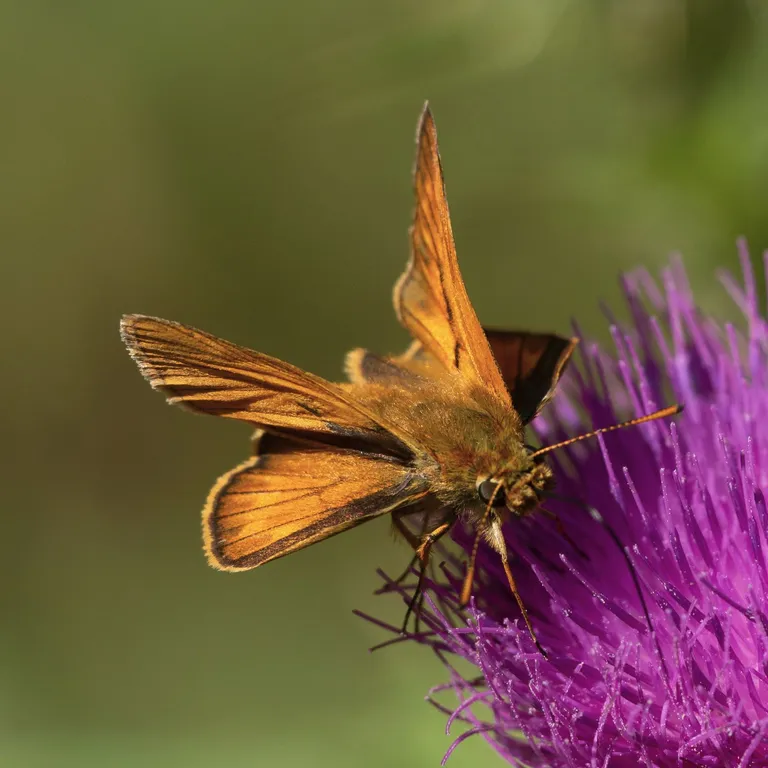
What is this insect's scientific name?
Ochlodes sylvanus (also Ochlodes venata)
